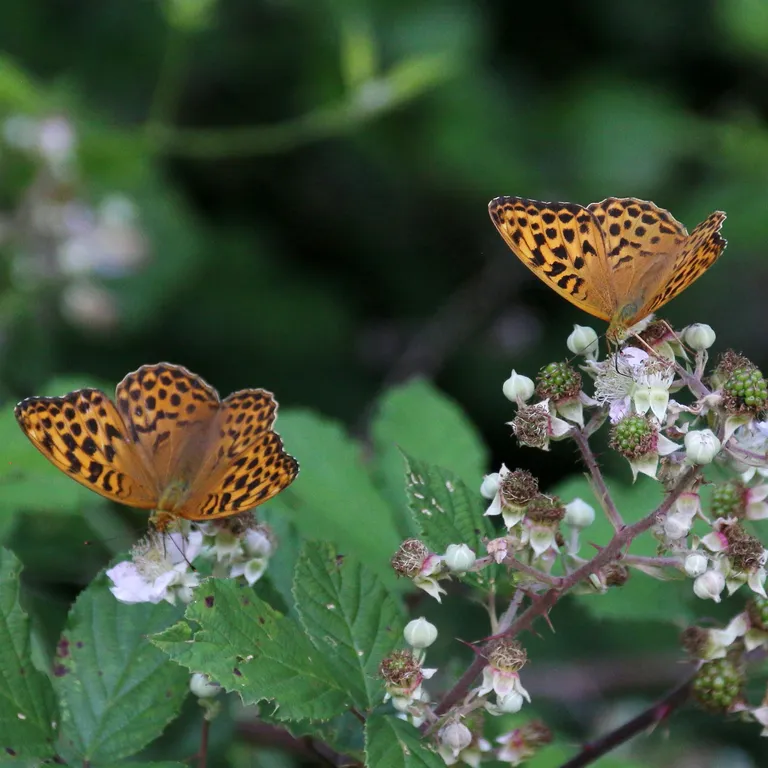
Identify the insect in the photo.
Argynnis paphia
